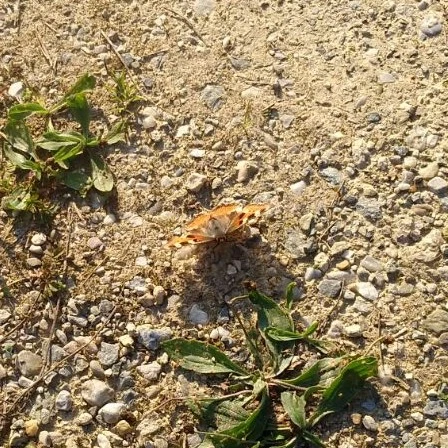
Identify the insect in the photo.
Aglais urticae
